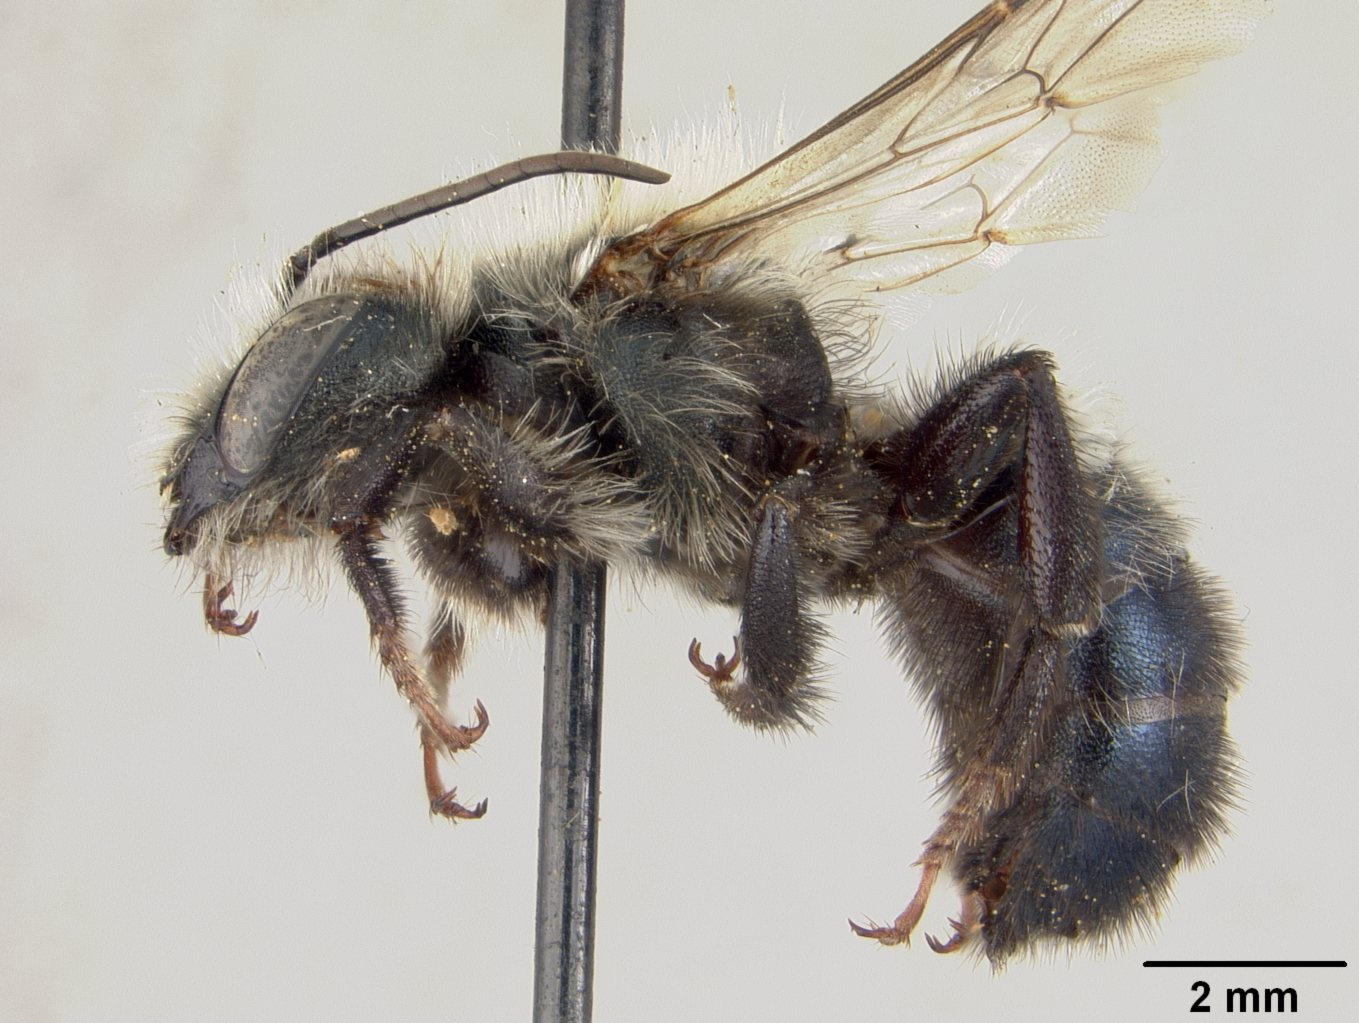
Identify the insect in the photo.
Osmia viridior
